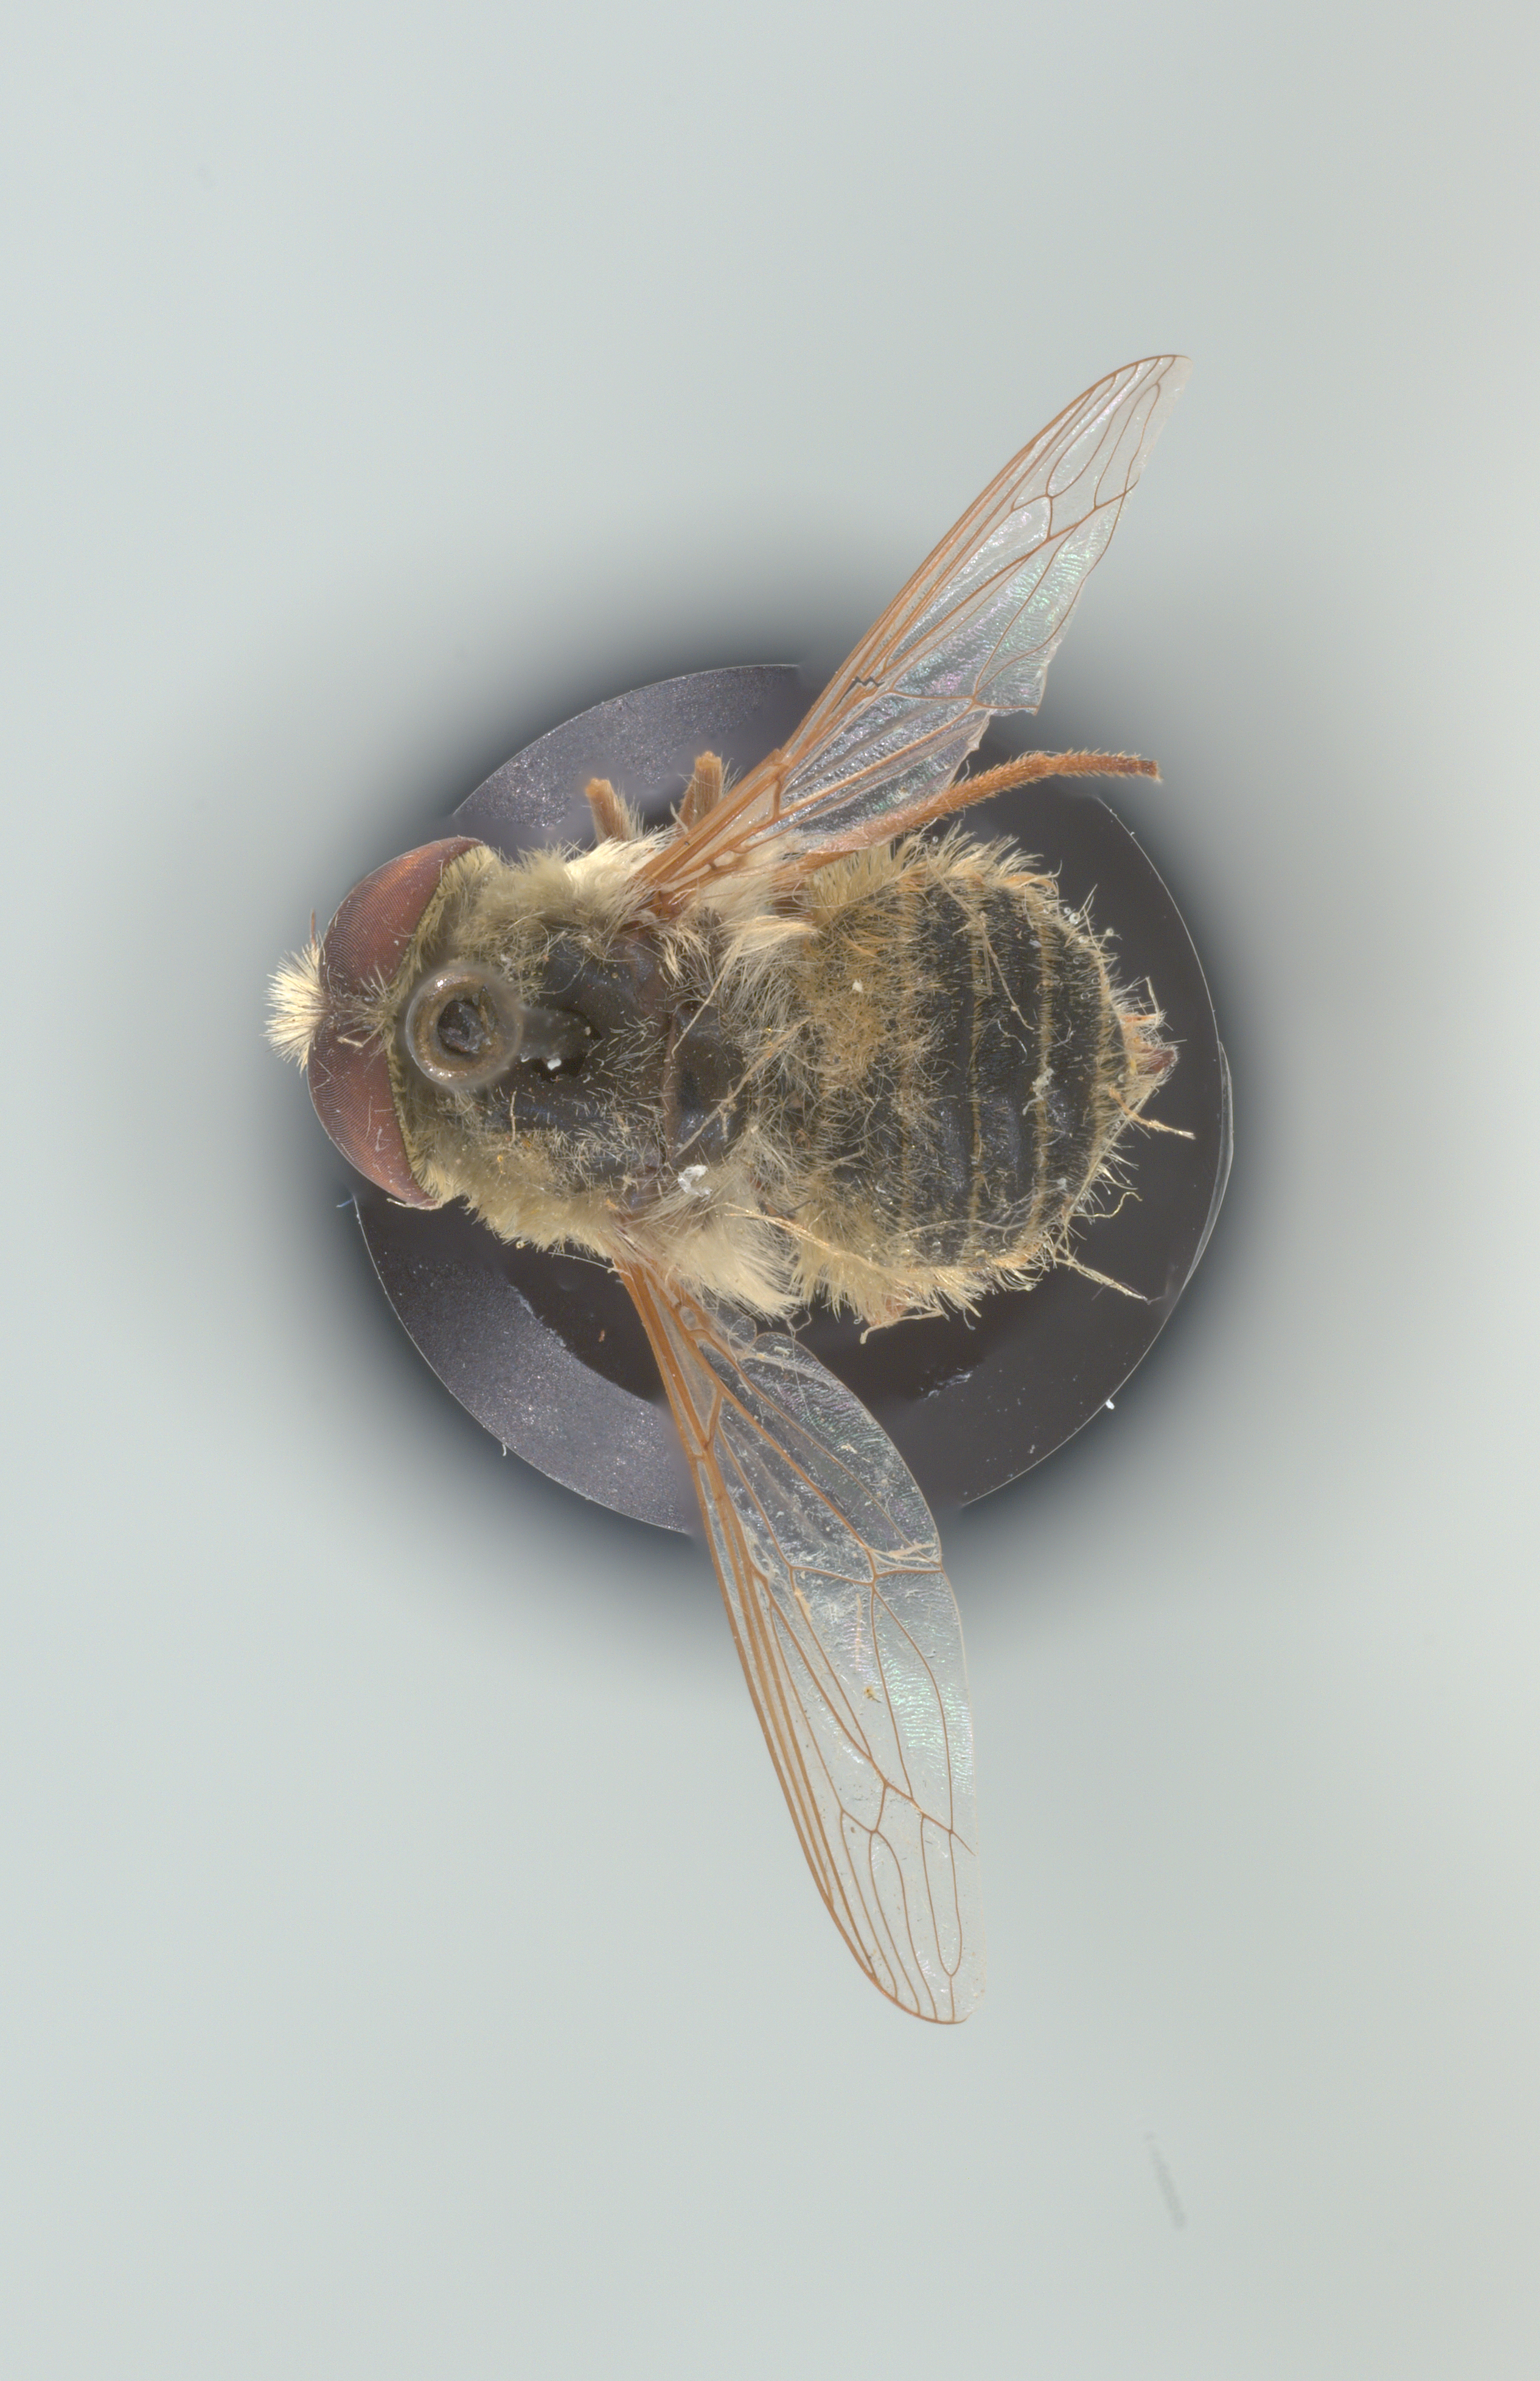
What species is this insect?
Neorhynchocephalus sackenii
